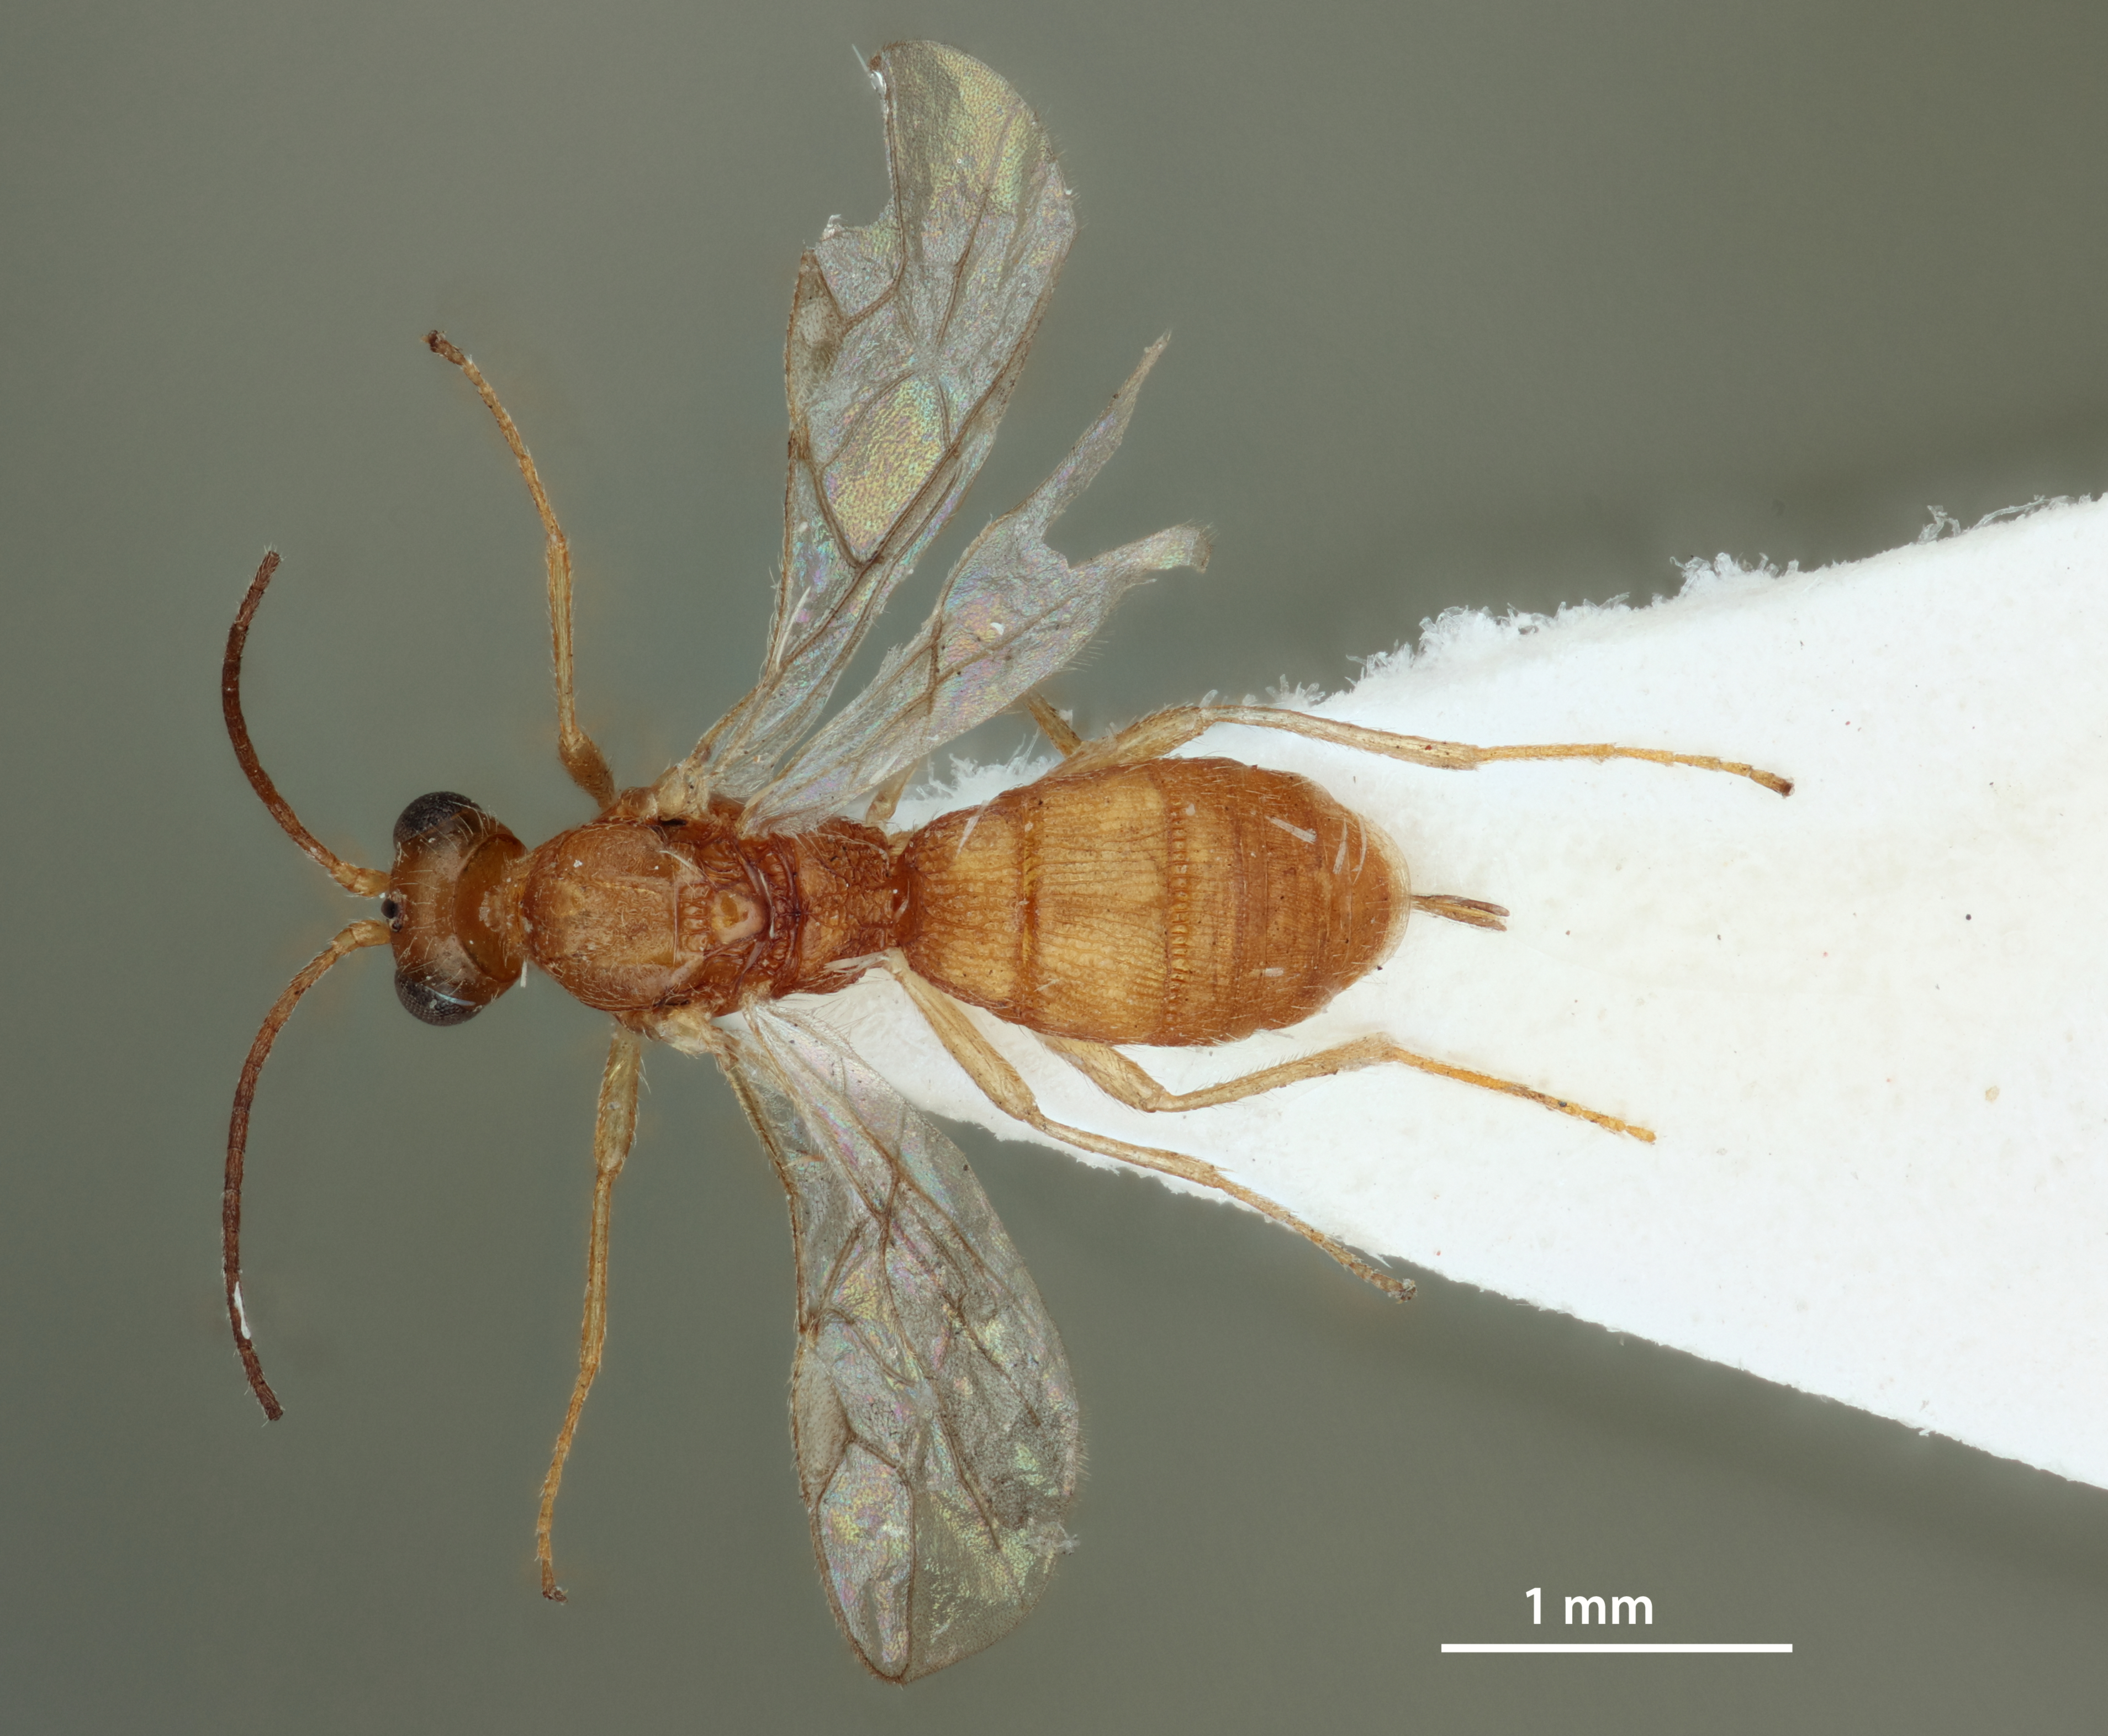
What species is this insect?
Pentatermus carinatus
